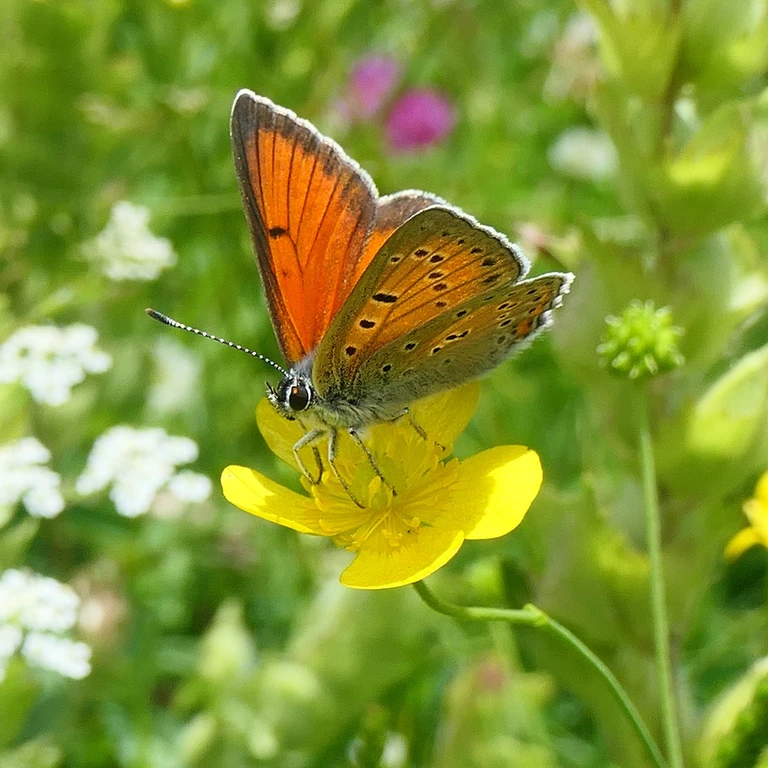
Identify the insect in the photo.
Lycaena hippothoe (also Palaeochrysophanus hippothoe)
